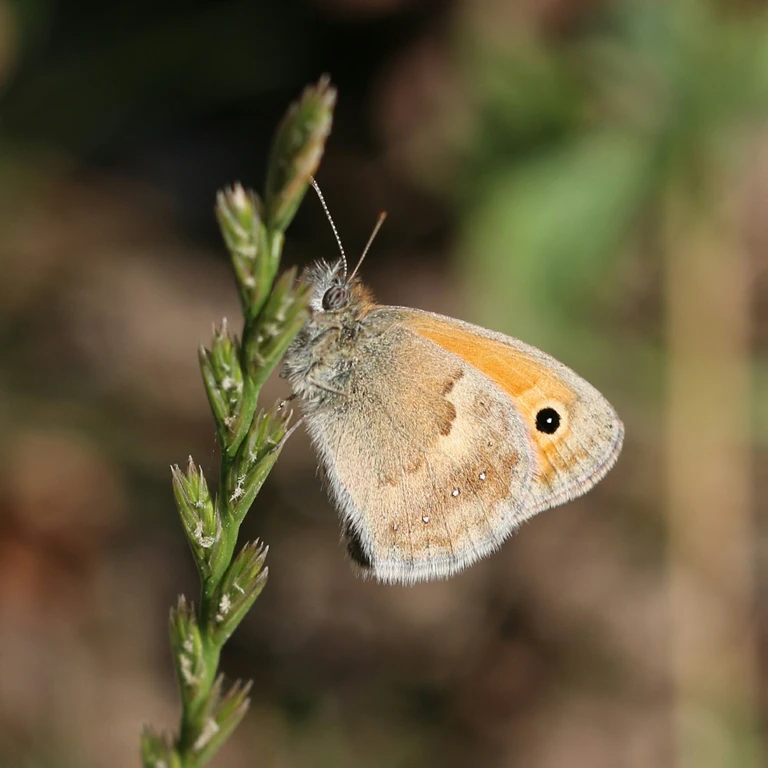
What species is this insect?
Coenonympha pamphilus
